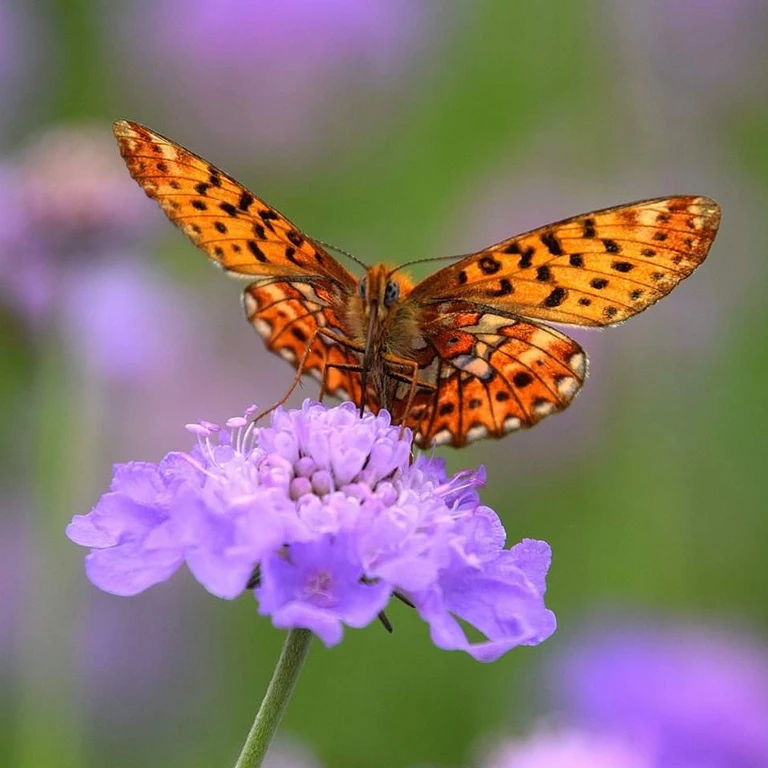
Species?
Boloria euphrosyne (also Clossiana euphrosyne)
